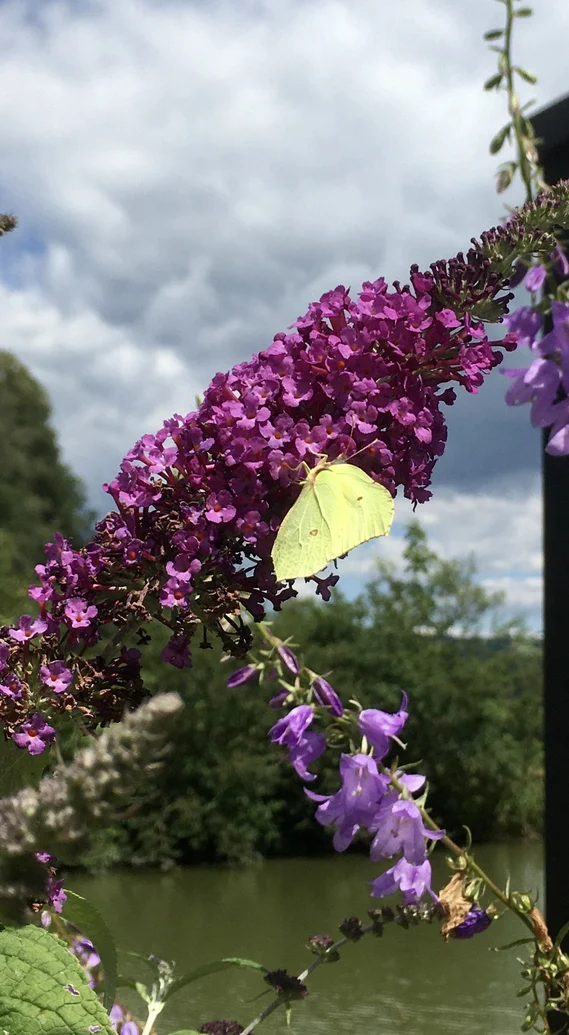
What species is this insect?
Gonepteryx rhamni
